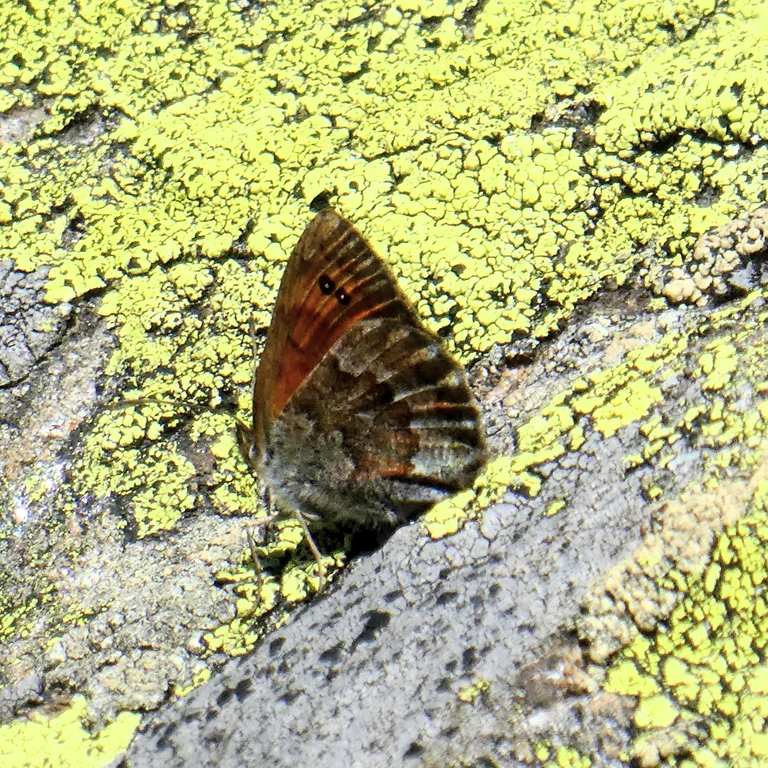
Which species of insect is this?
Erebia pronoe
